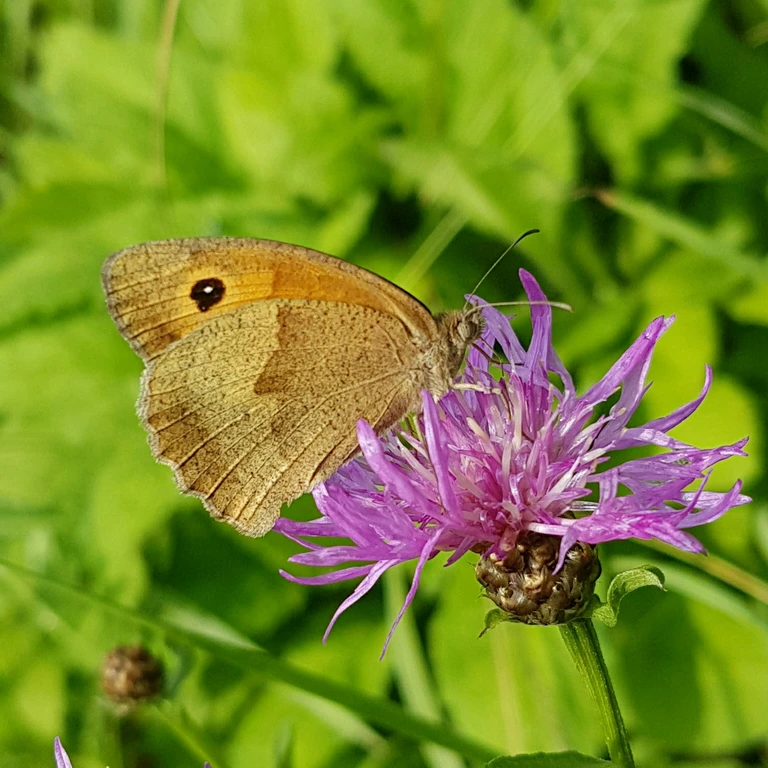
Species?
Maniola jurtina
